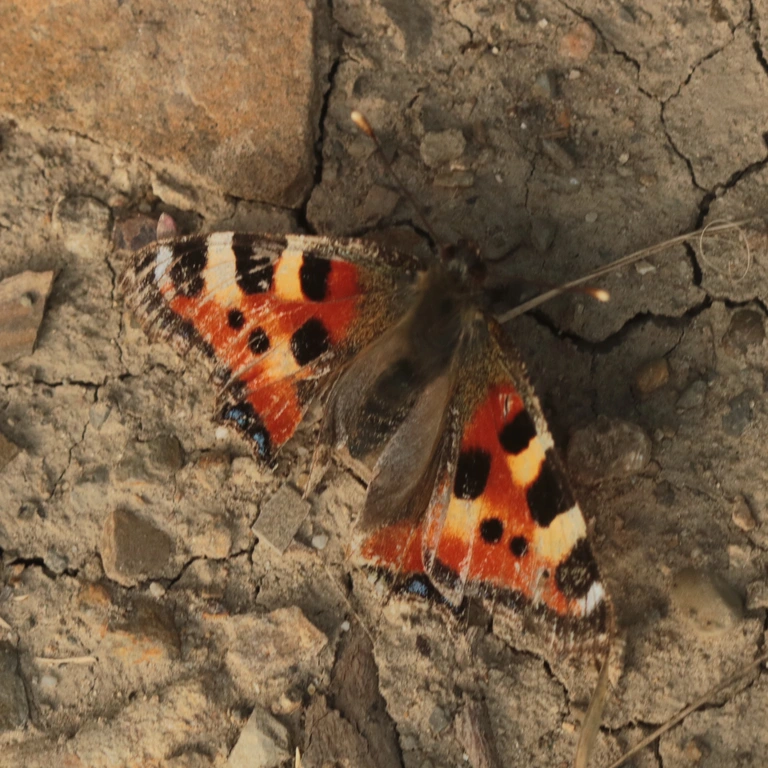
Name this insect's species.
Aglais urticae
